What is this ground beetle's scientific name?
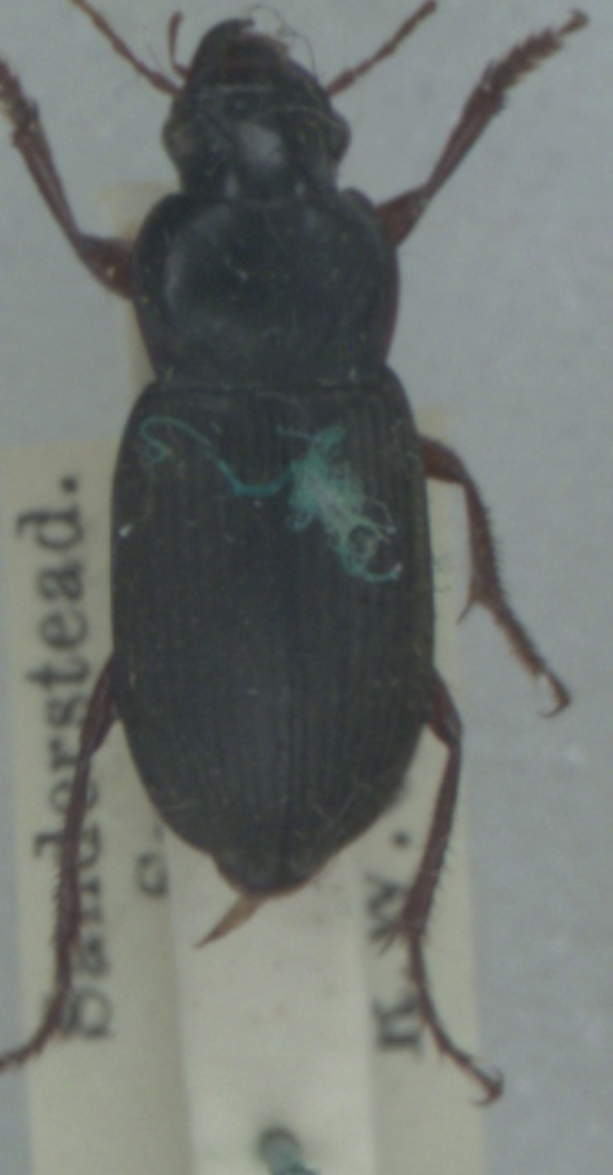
Harpalus rufipes
